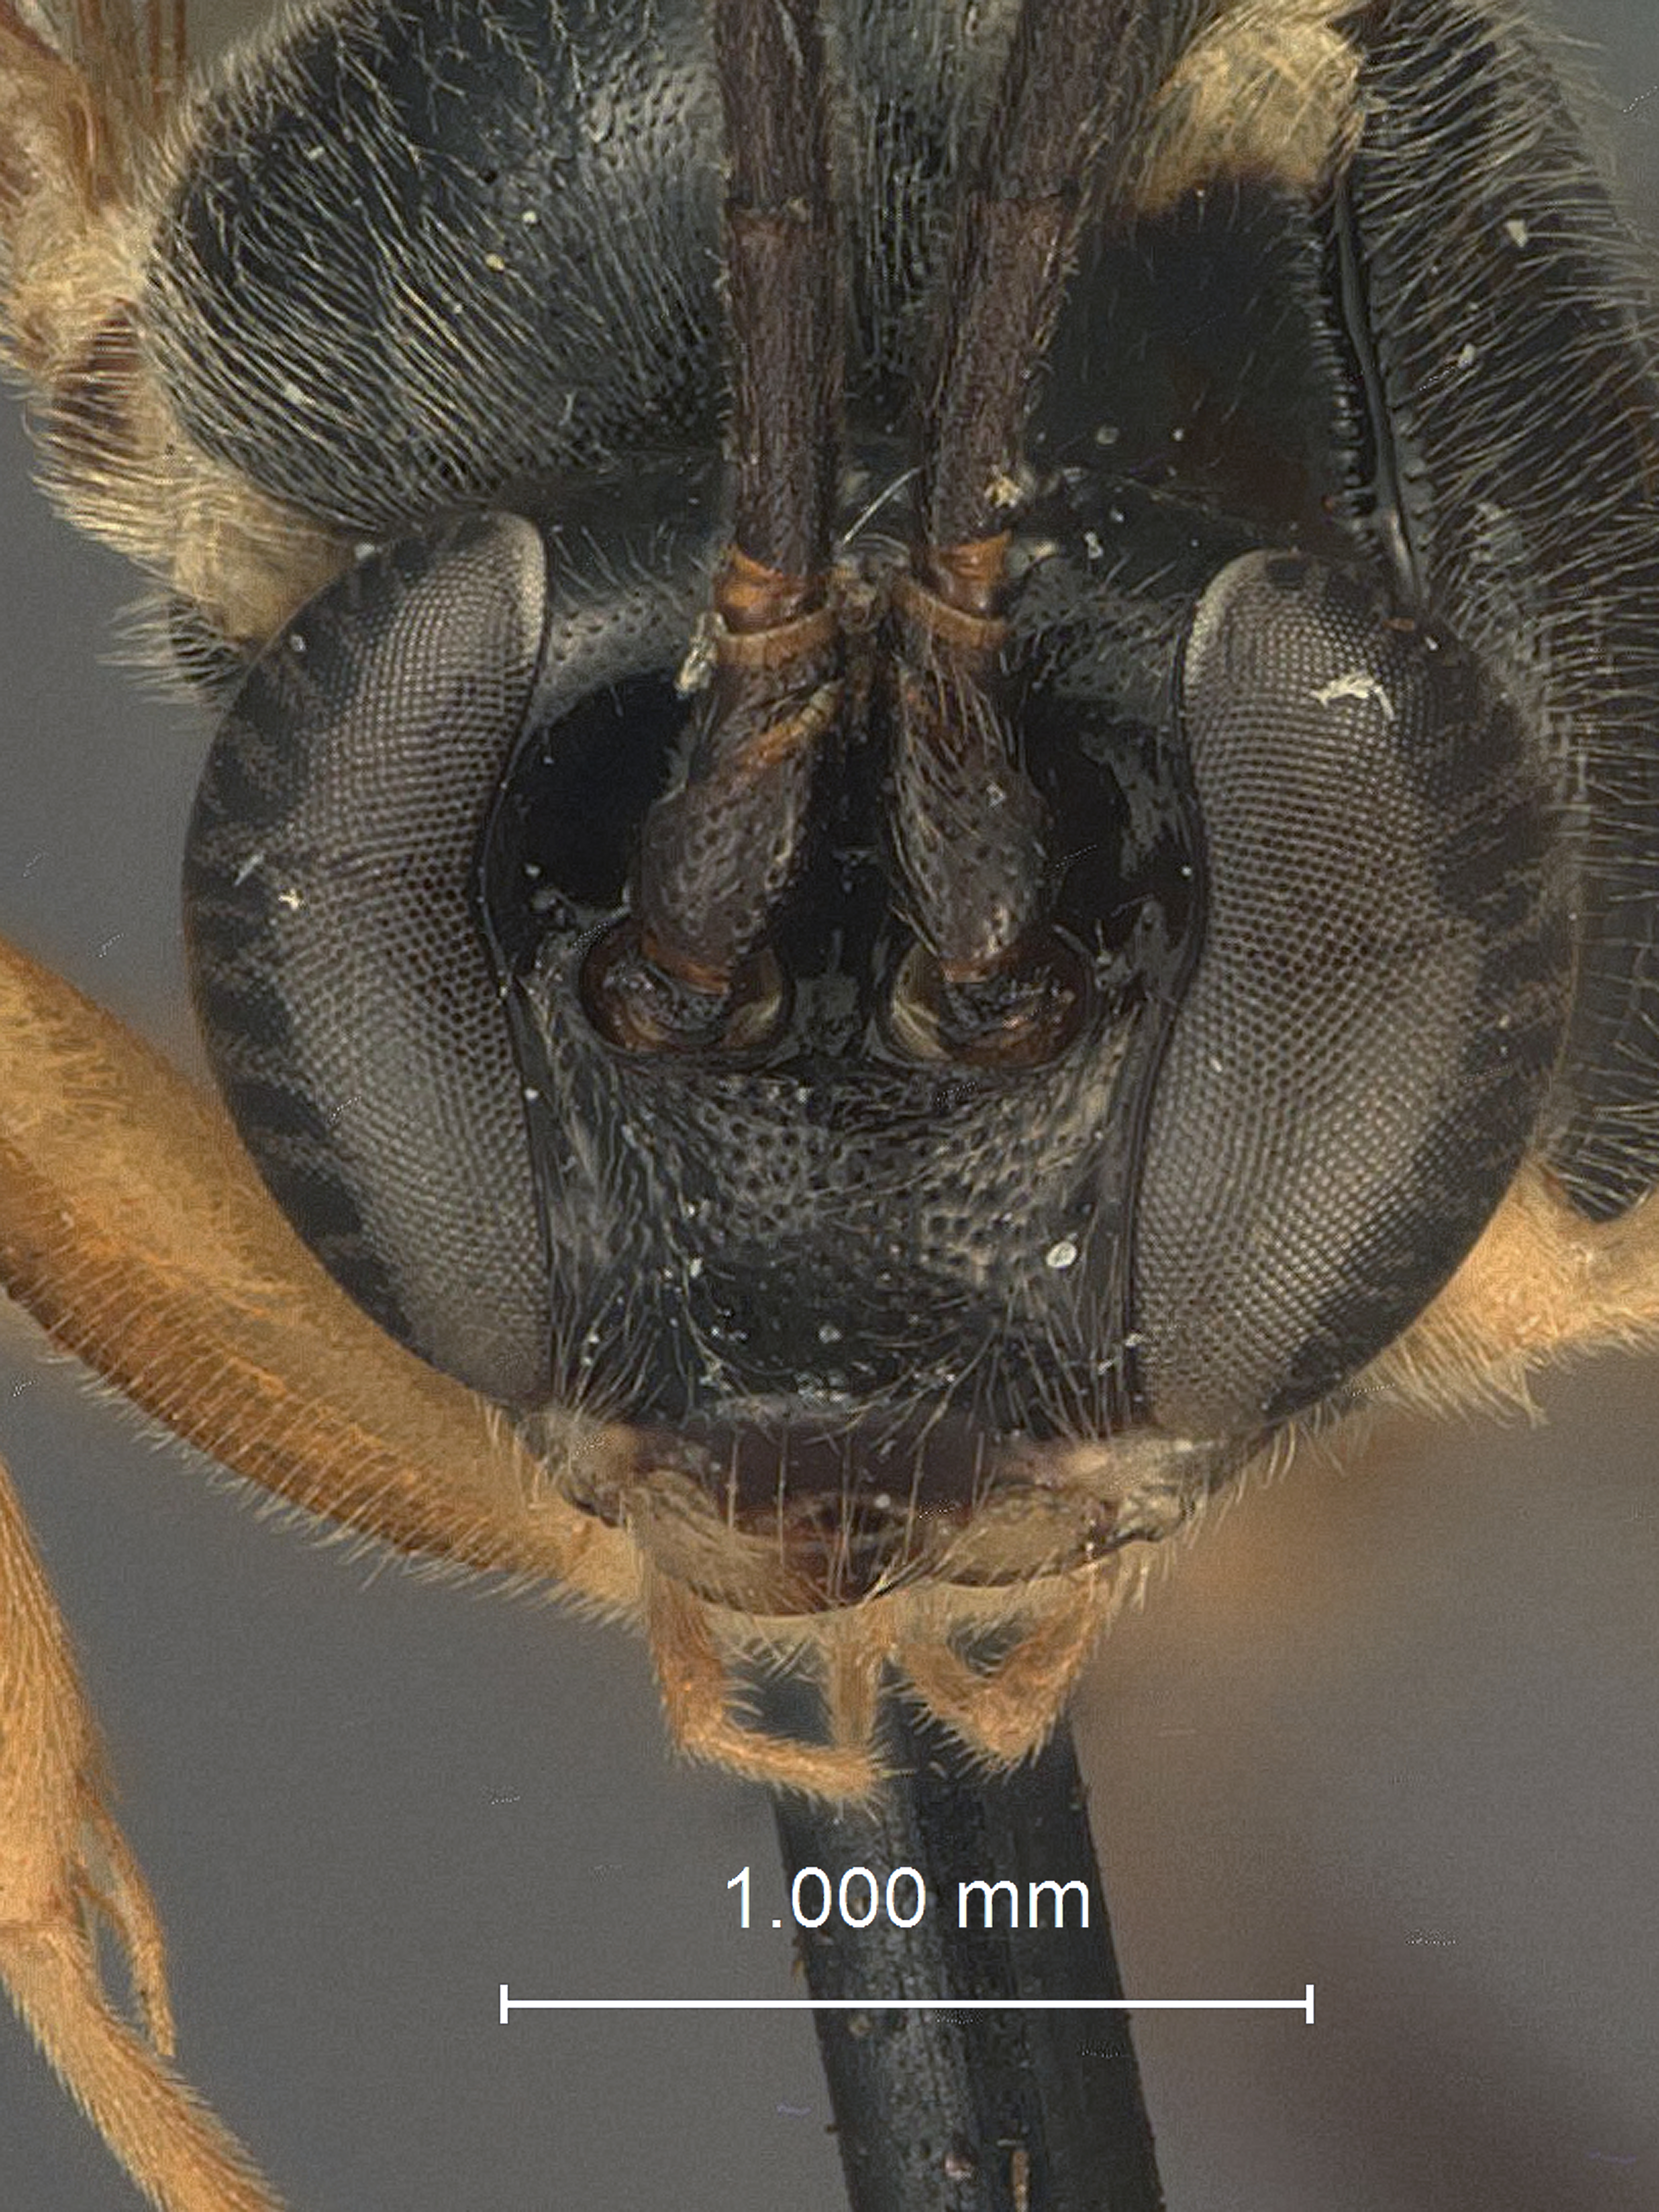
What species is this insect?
Delomerista japonica
